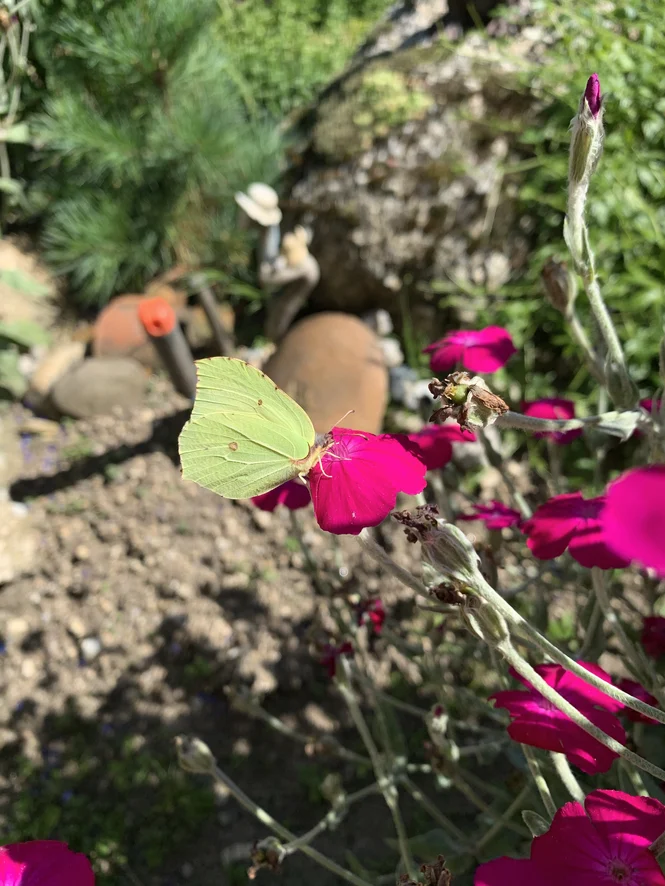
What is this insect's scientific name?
Gonepteryx rhamni
